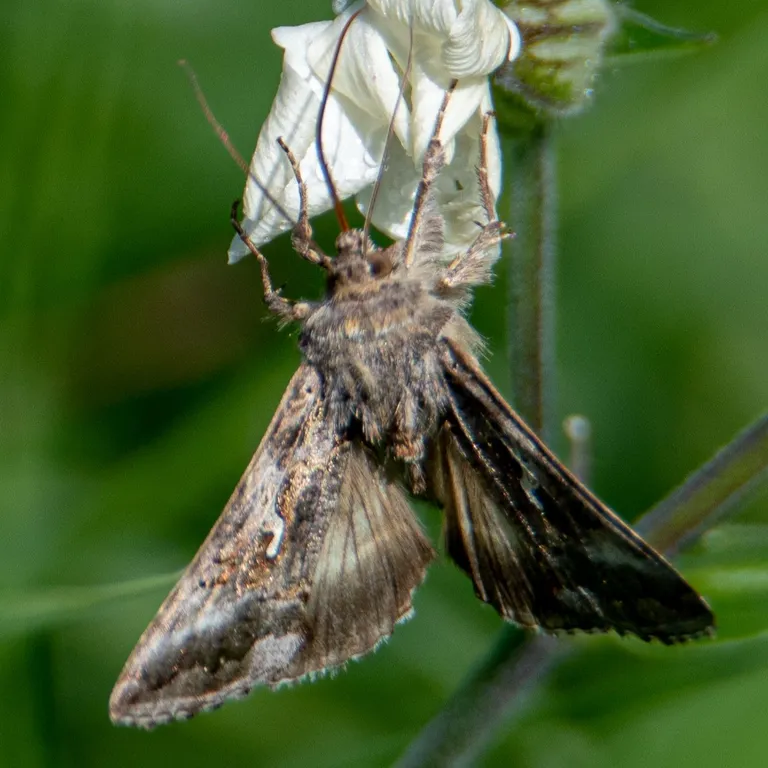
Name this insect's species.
Autographa gamma
